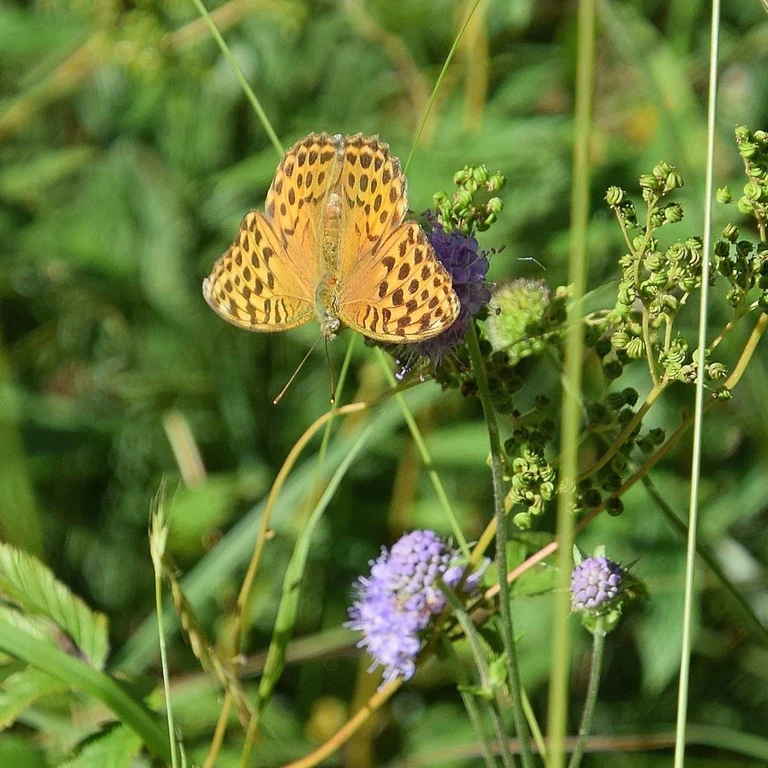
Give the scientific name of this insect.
Argynnis paphia
